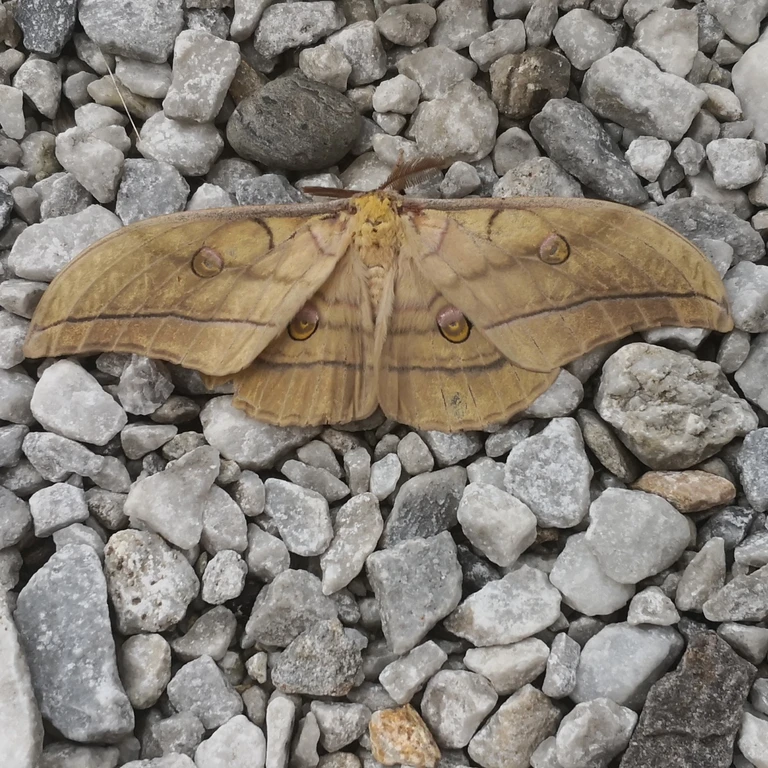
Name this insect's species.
Antheraea yamamai
